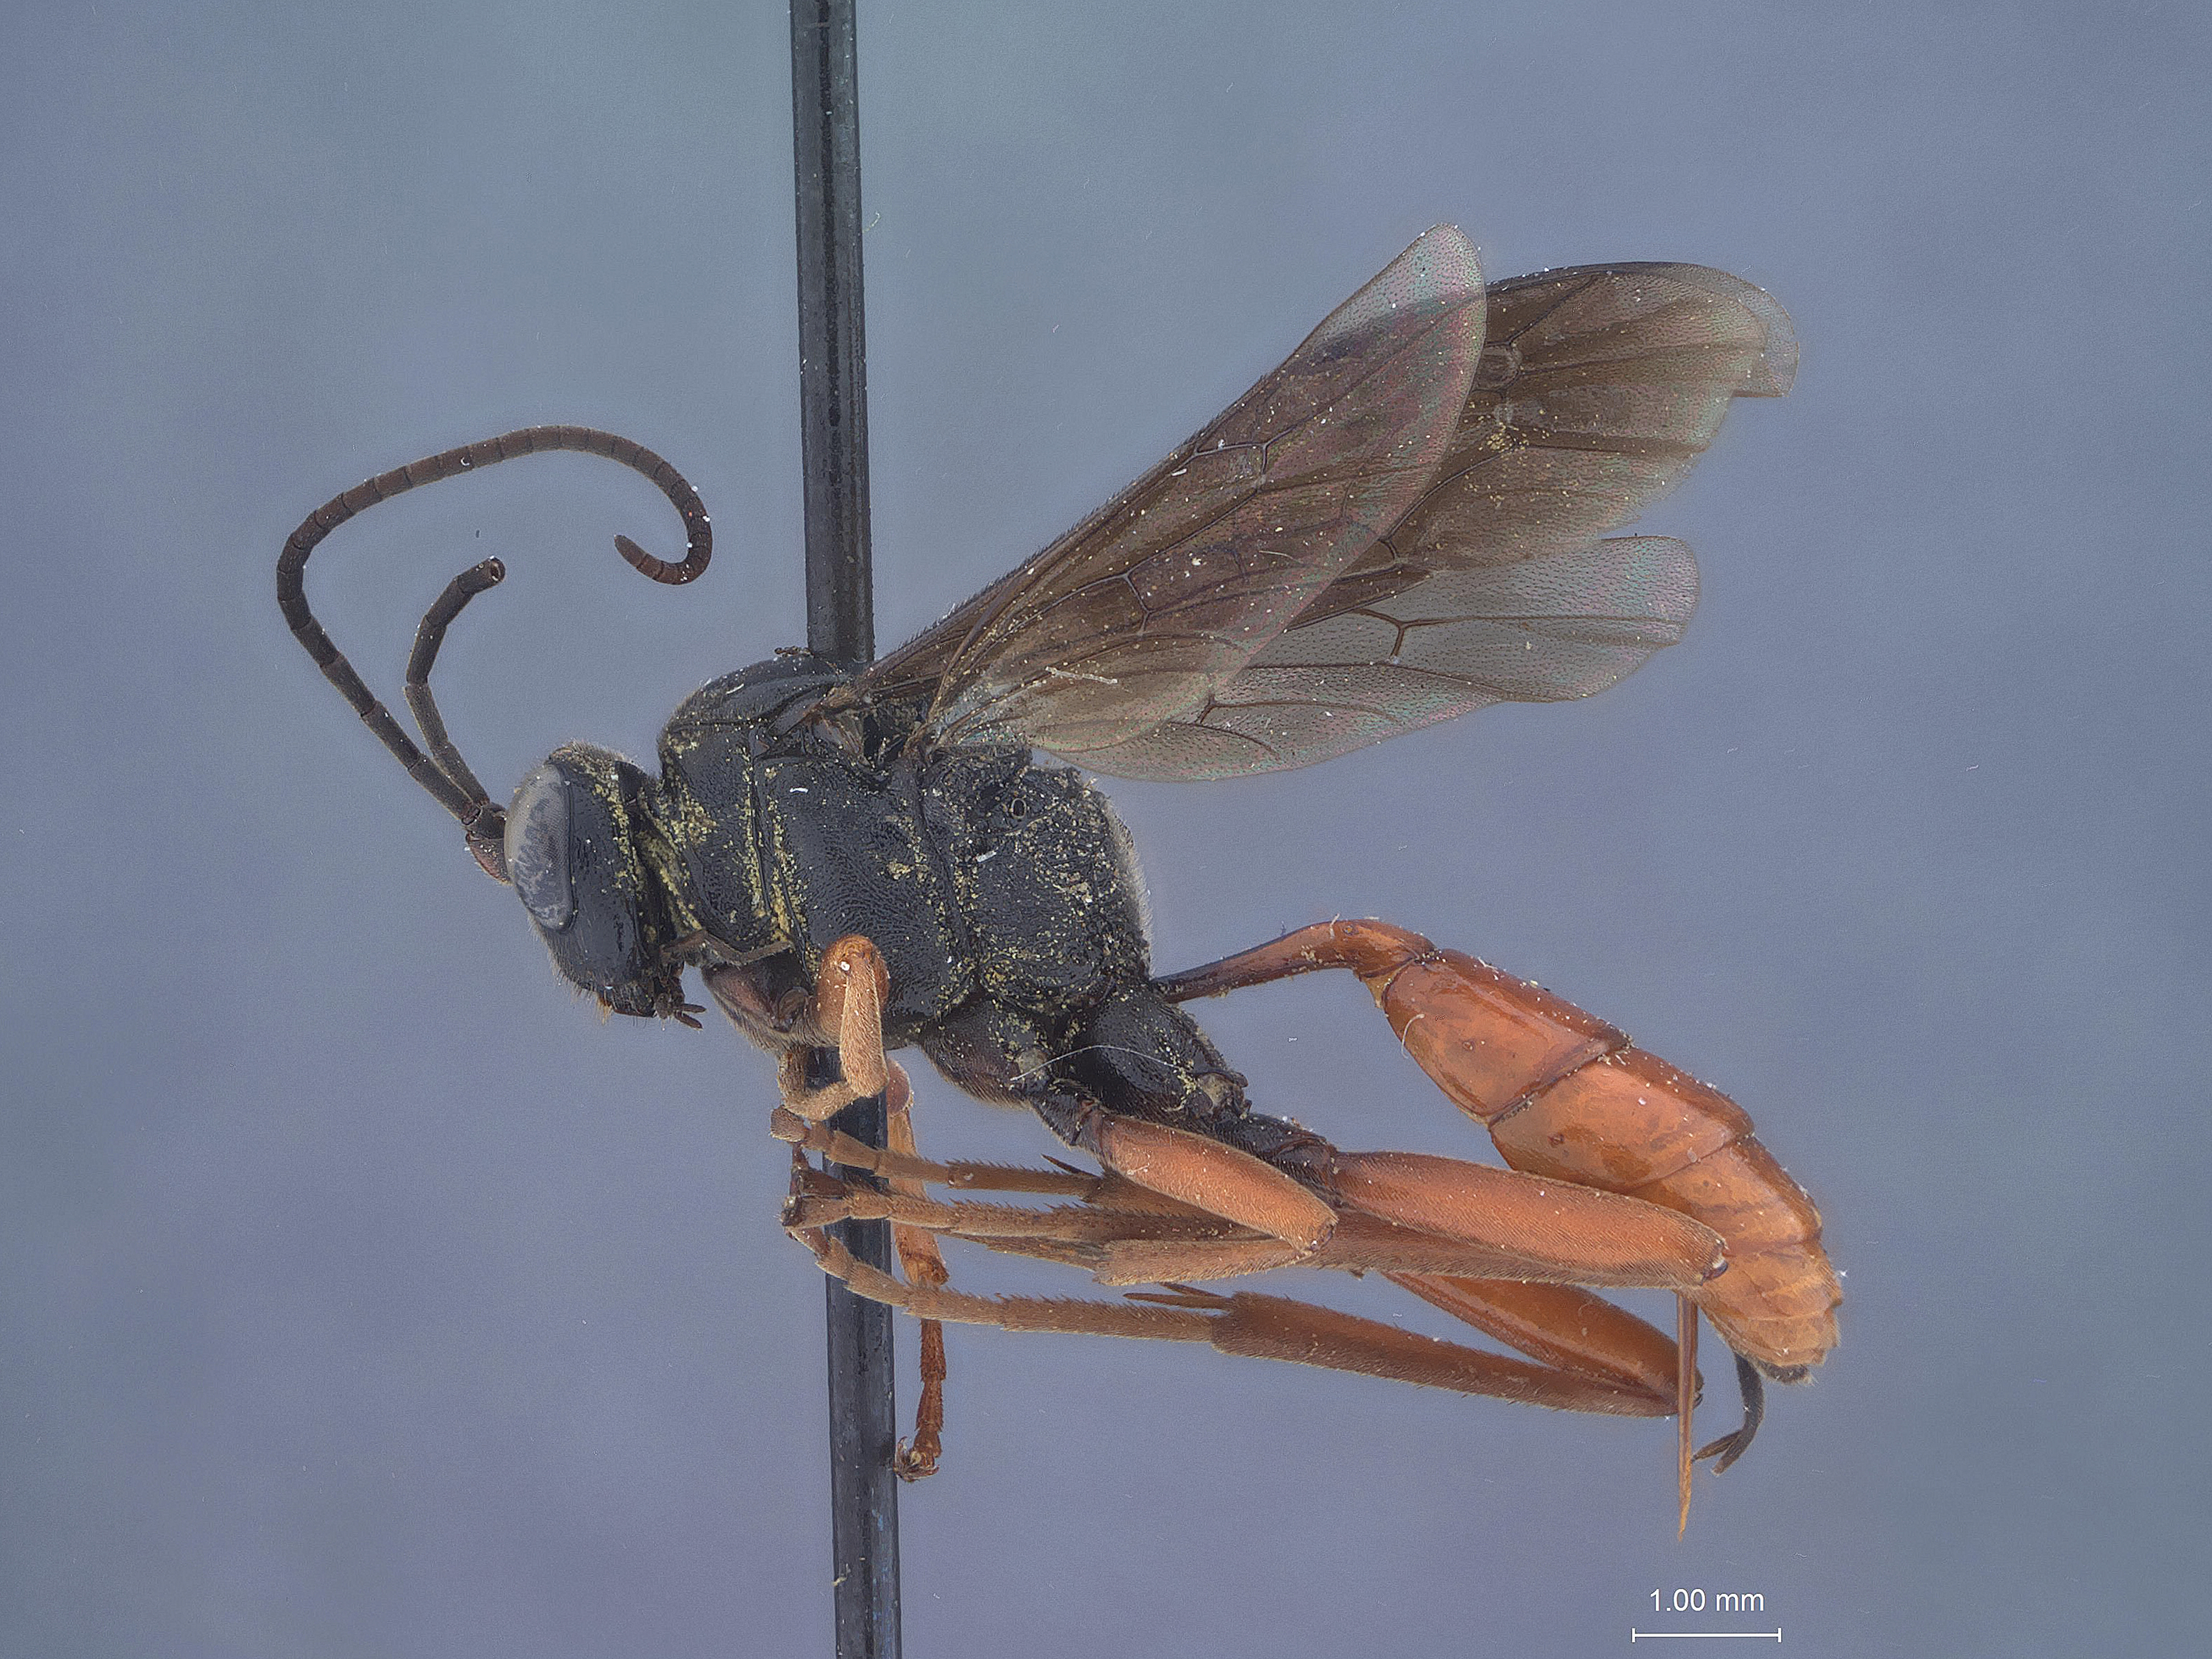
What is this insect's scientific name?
Idiolispa analis
